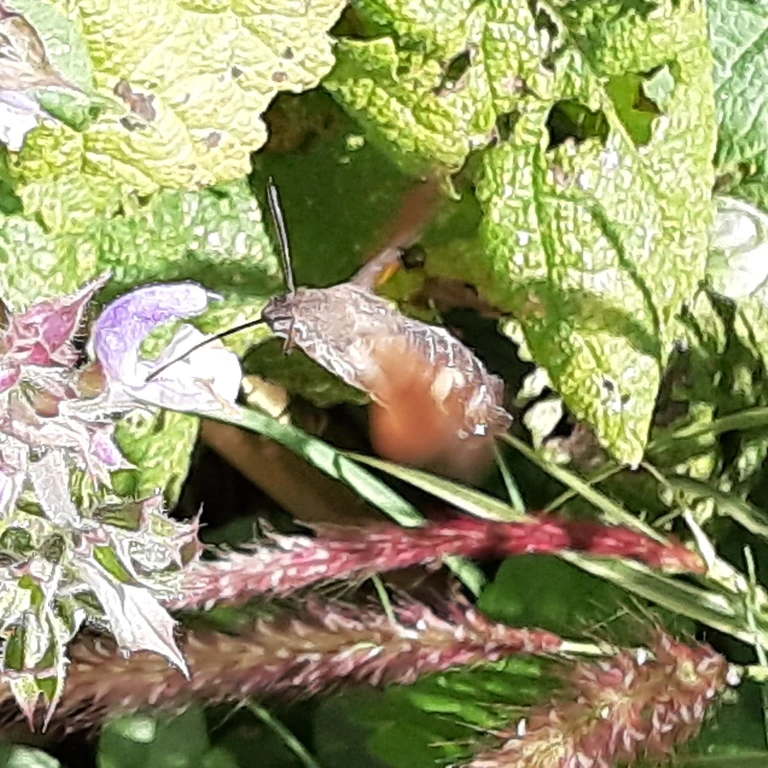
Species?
Macroglossum stellatarum
